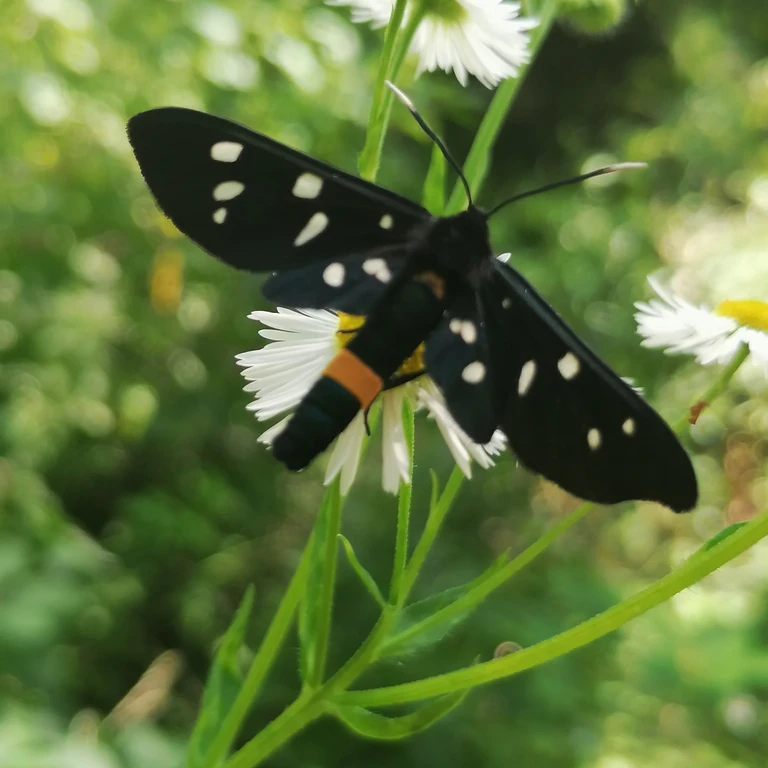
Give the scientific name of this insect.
Amata phegea
